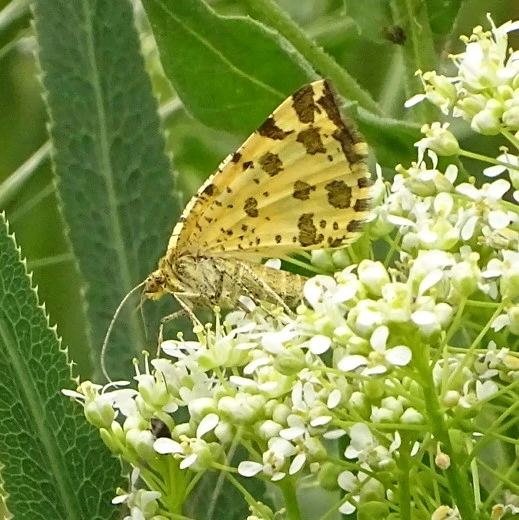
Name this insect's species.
Pseudopanthera macularia
